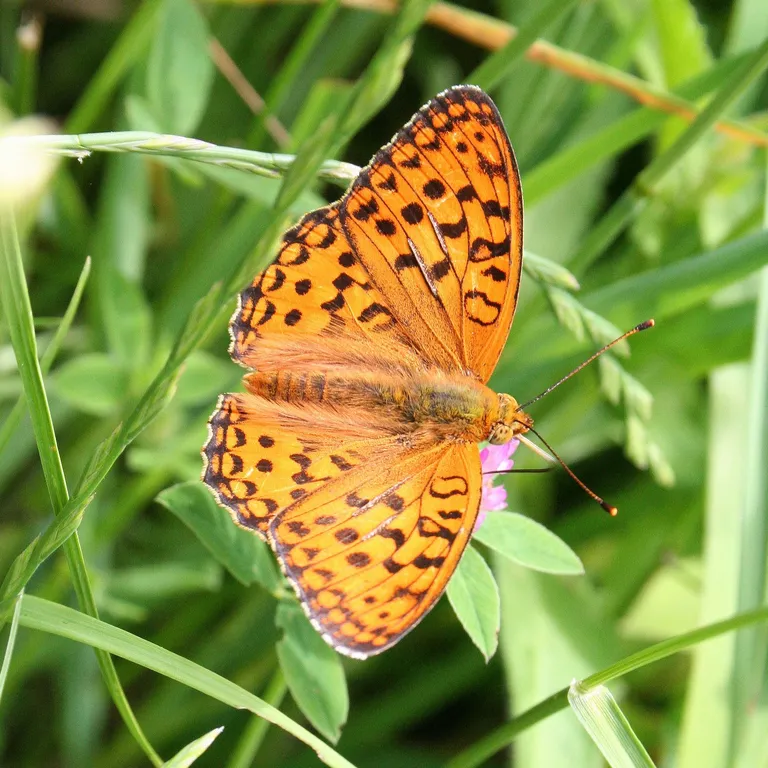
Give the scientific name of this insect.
Fabriciana adippe
